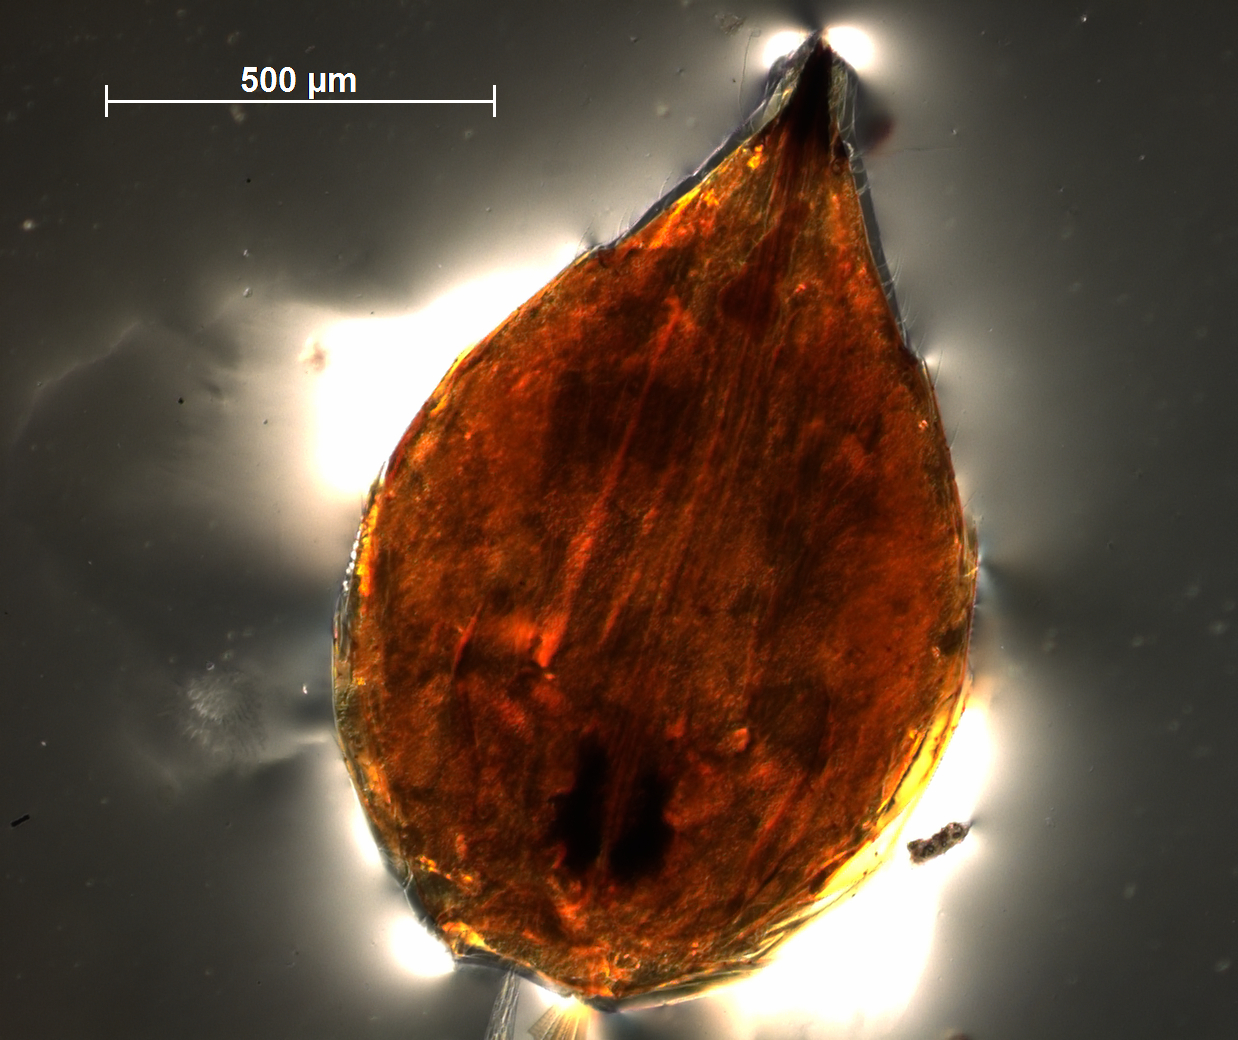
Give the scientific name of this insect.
Tetrastichus shencottensis
